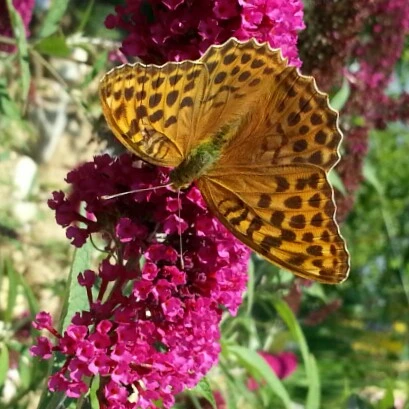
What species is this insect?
Argynnis paphia
